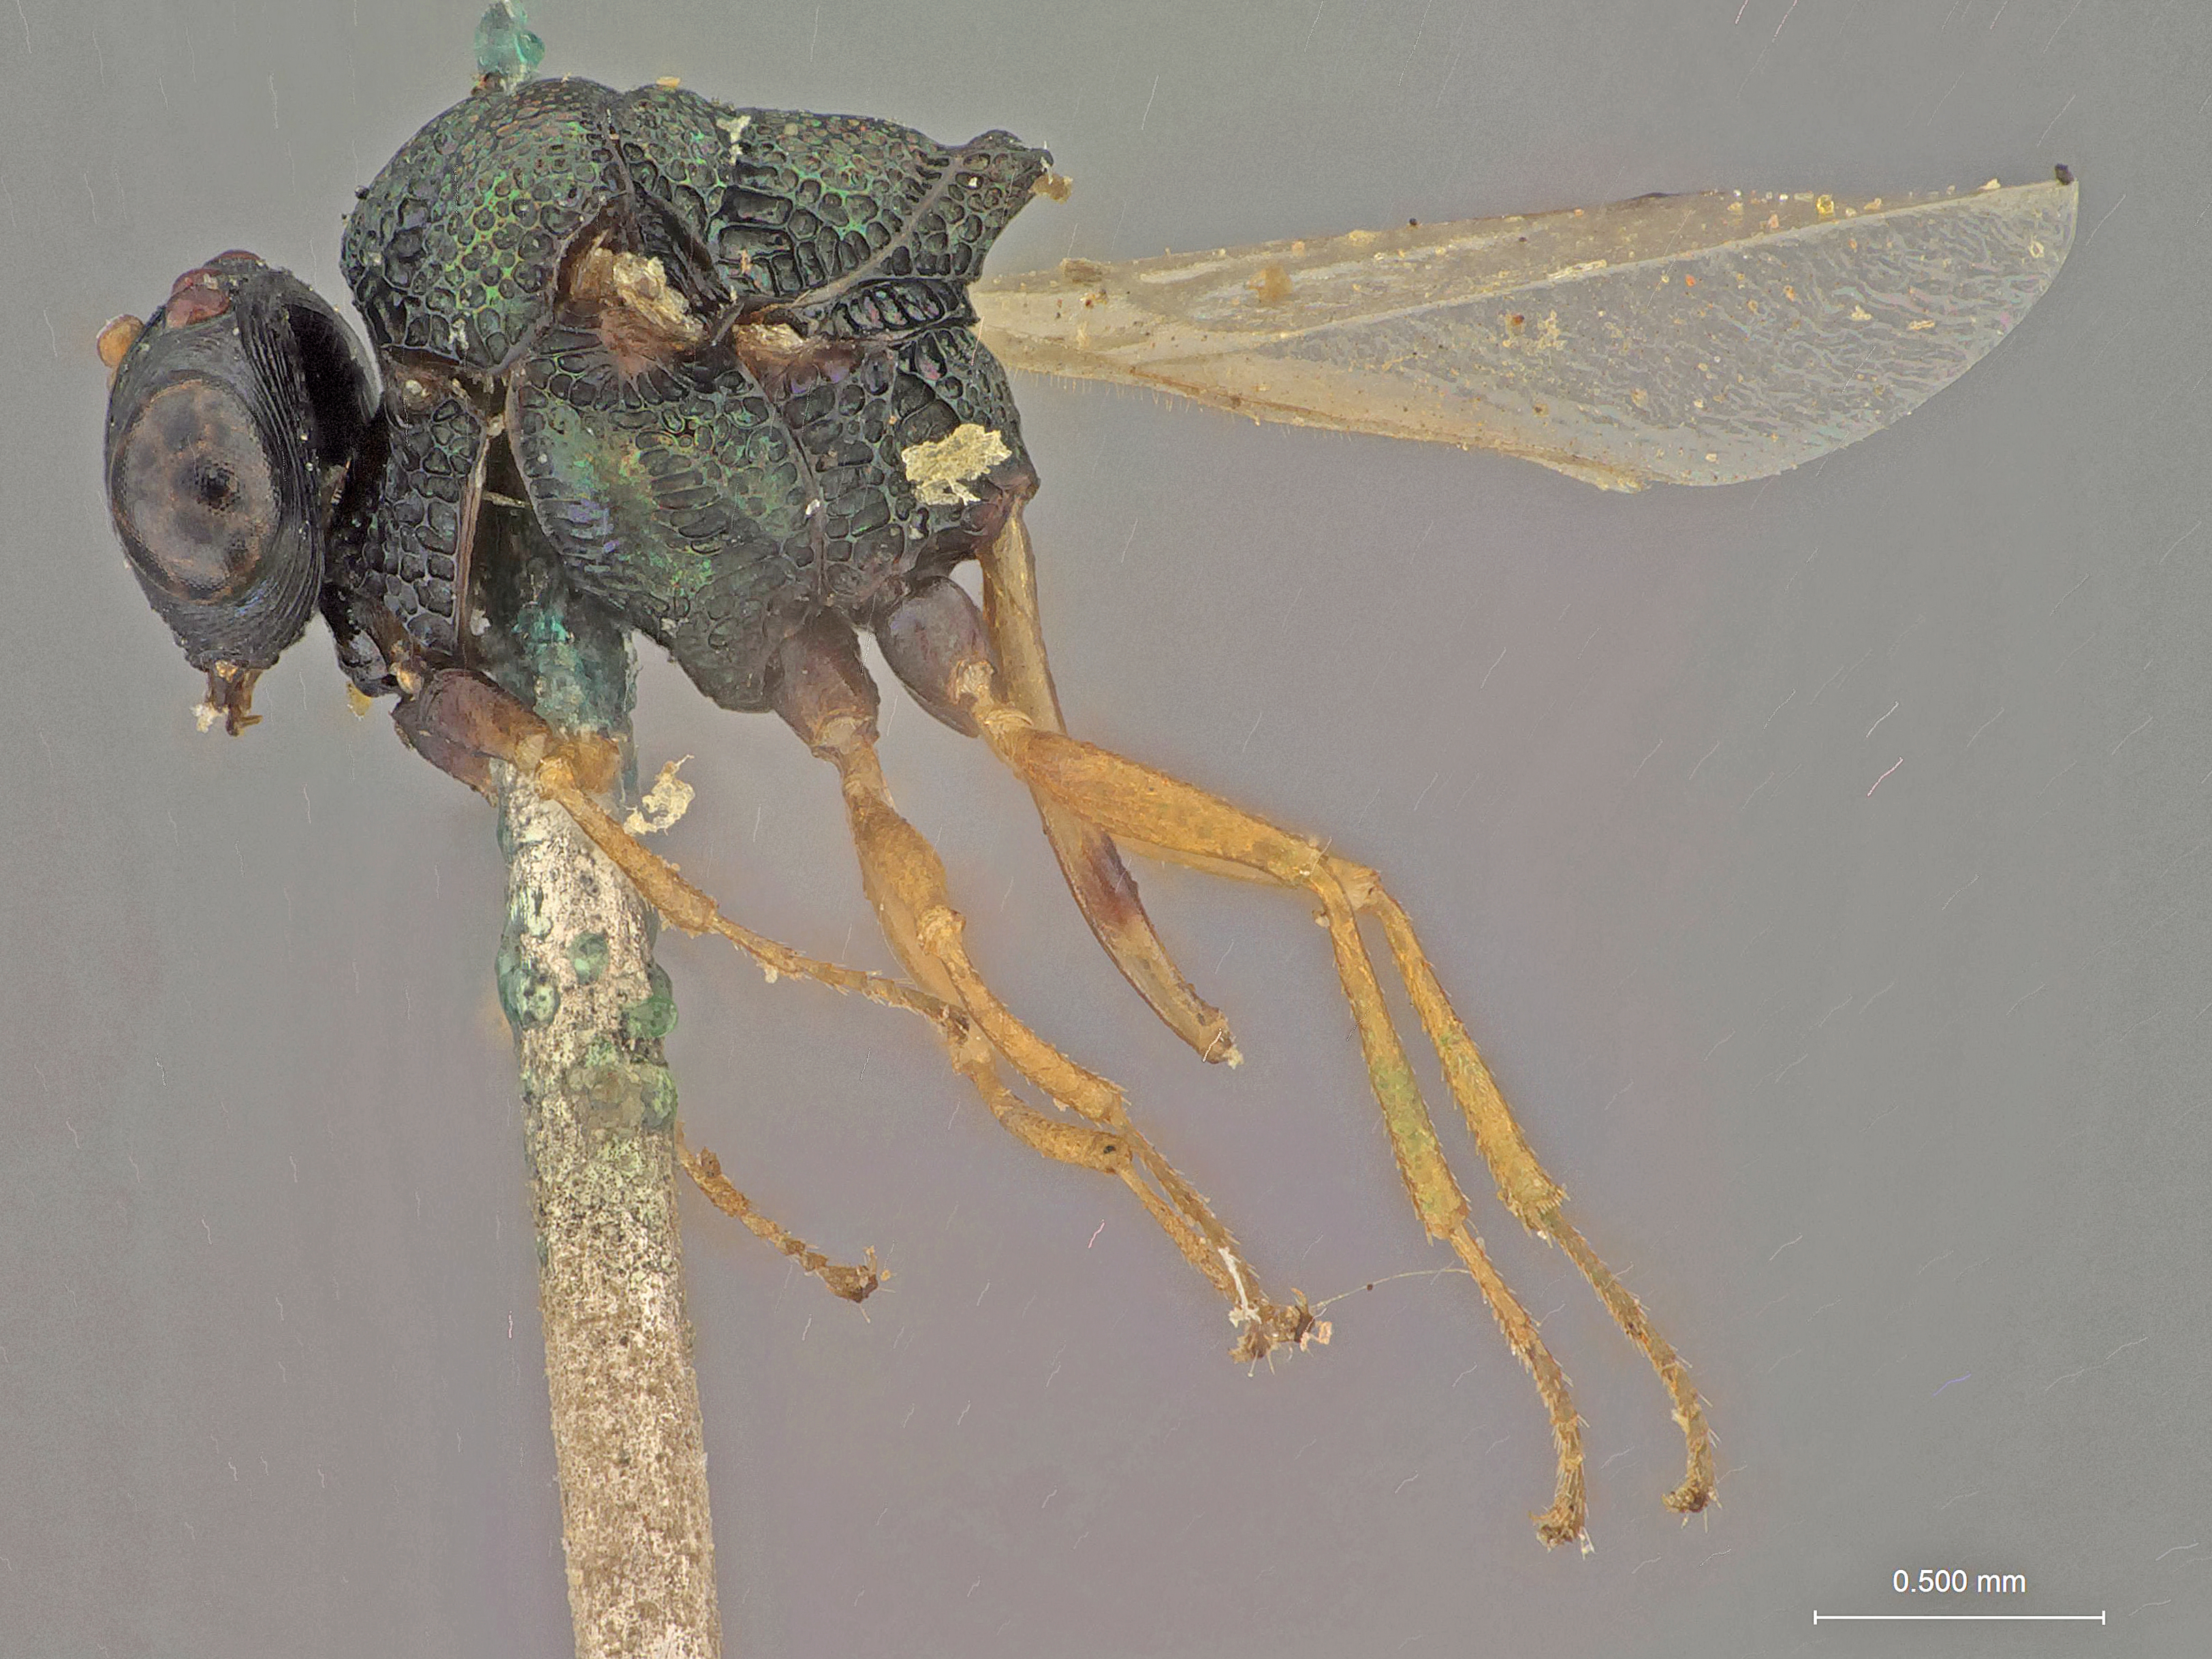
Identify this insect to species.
Schizaspidia mysorensis
